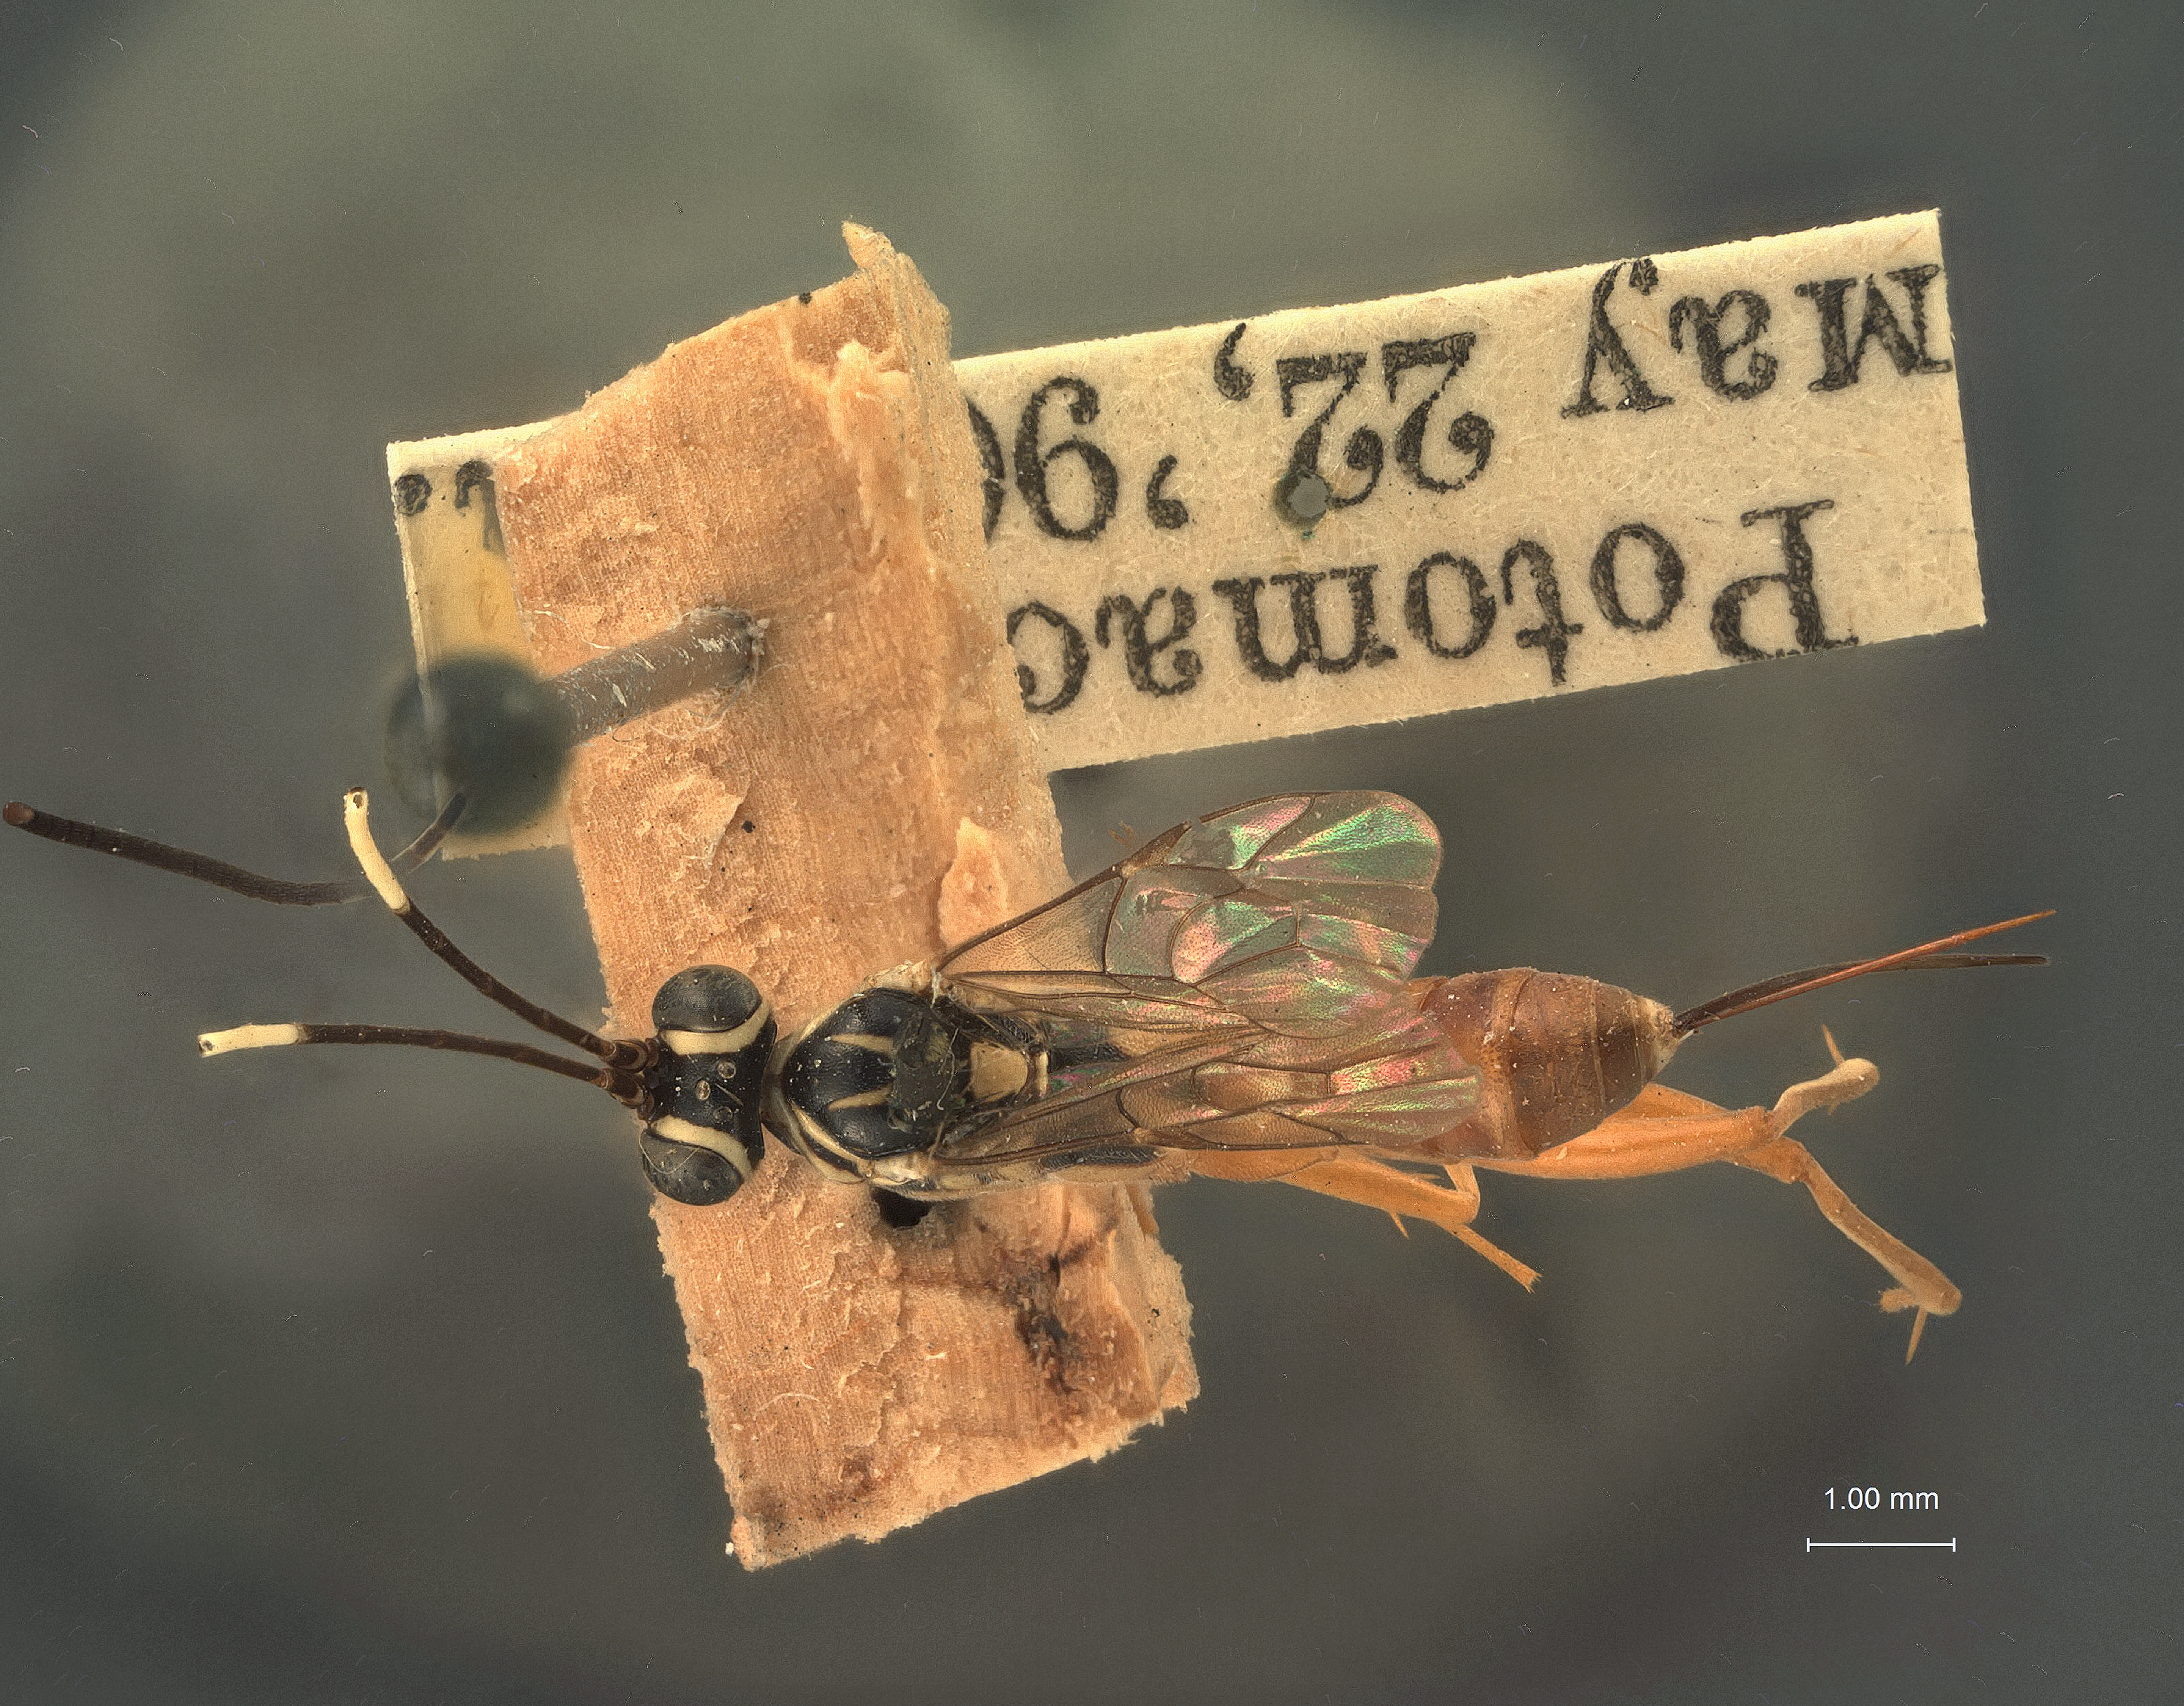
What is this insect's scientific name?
Diapetimorpha rufigaster
